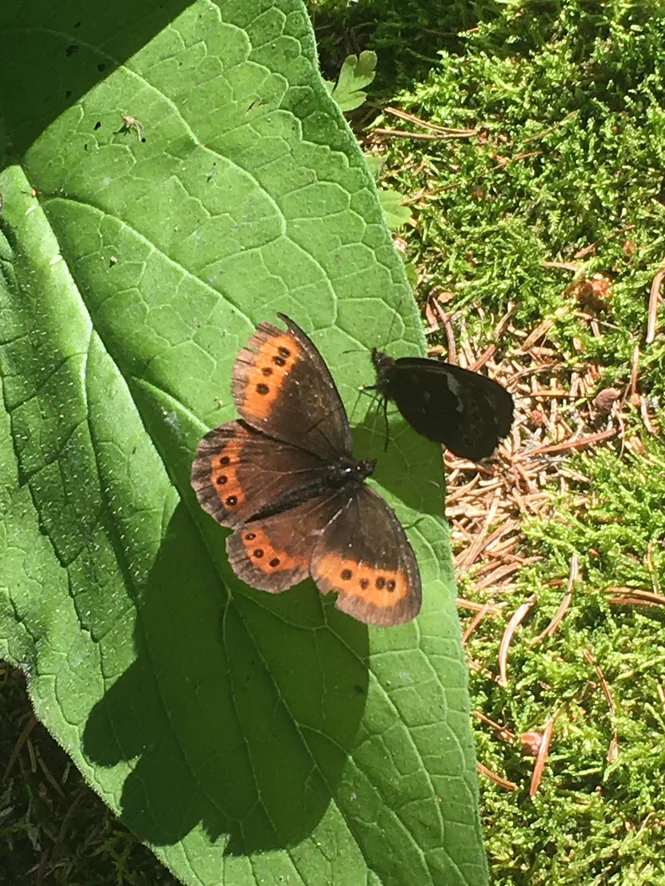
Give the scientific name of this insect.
Erebia ligea
